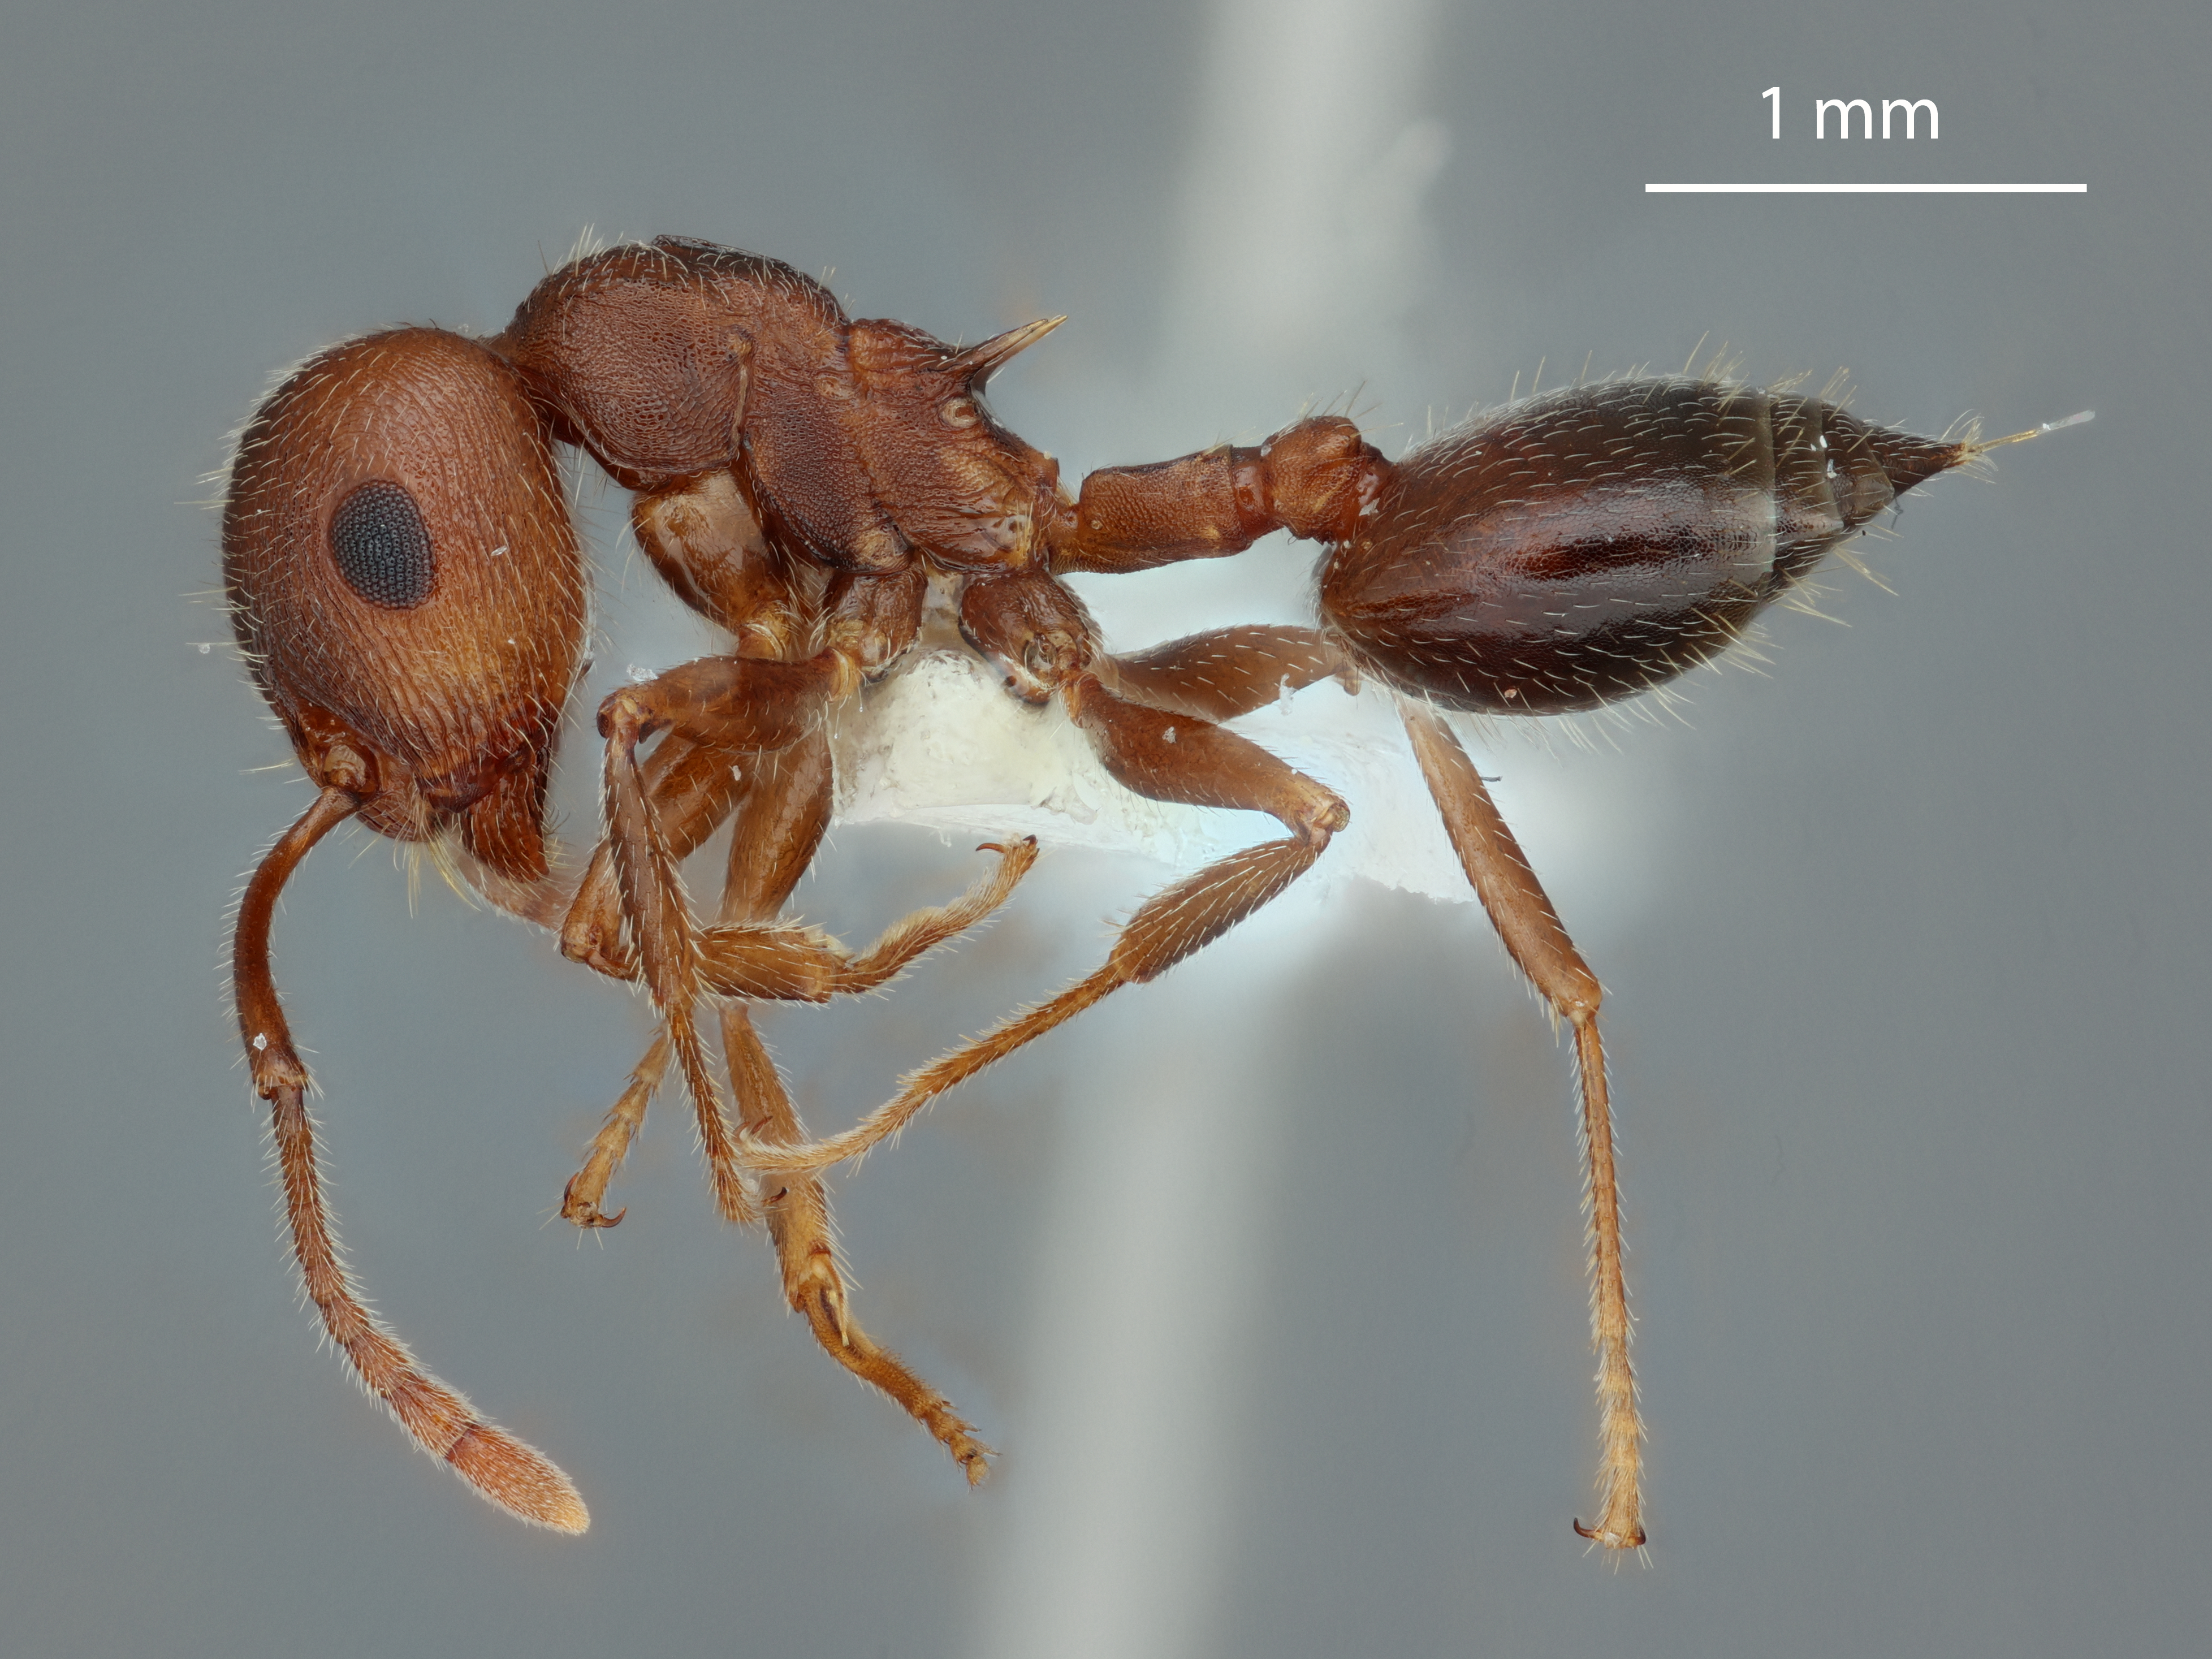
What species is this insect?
Crematogaster vetusta
